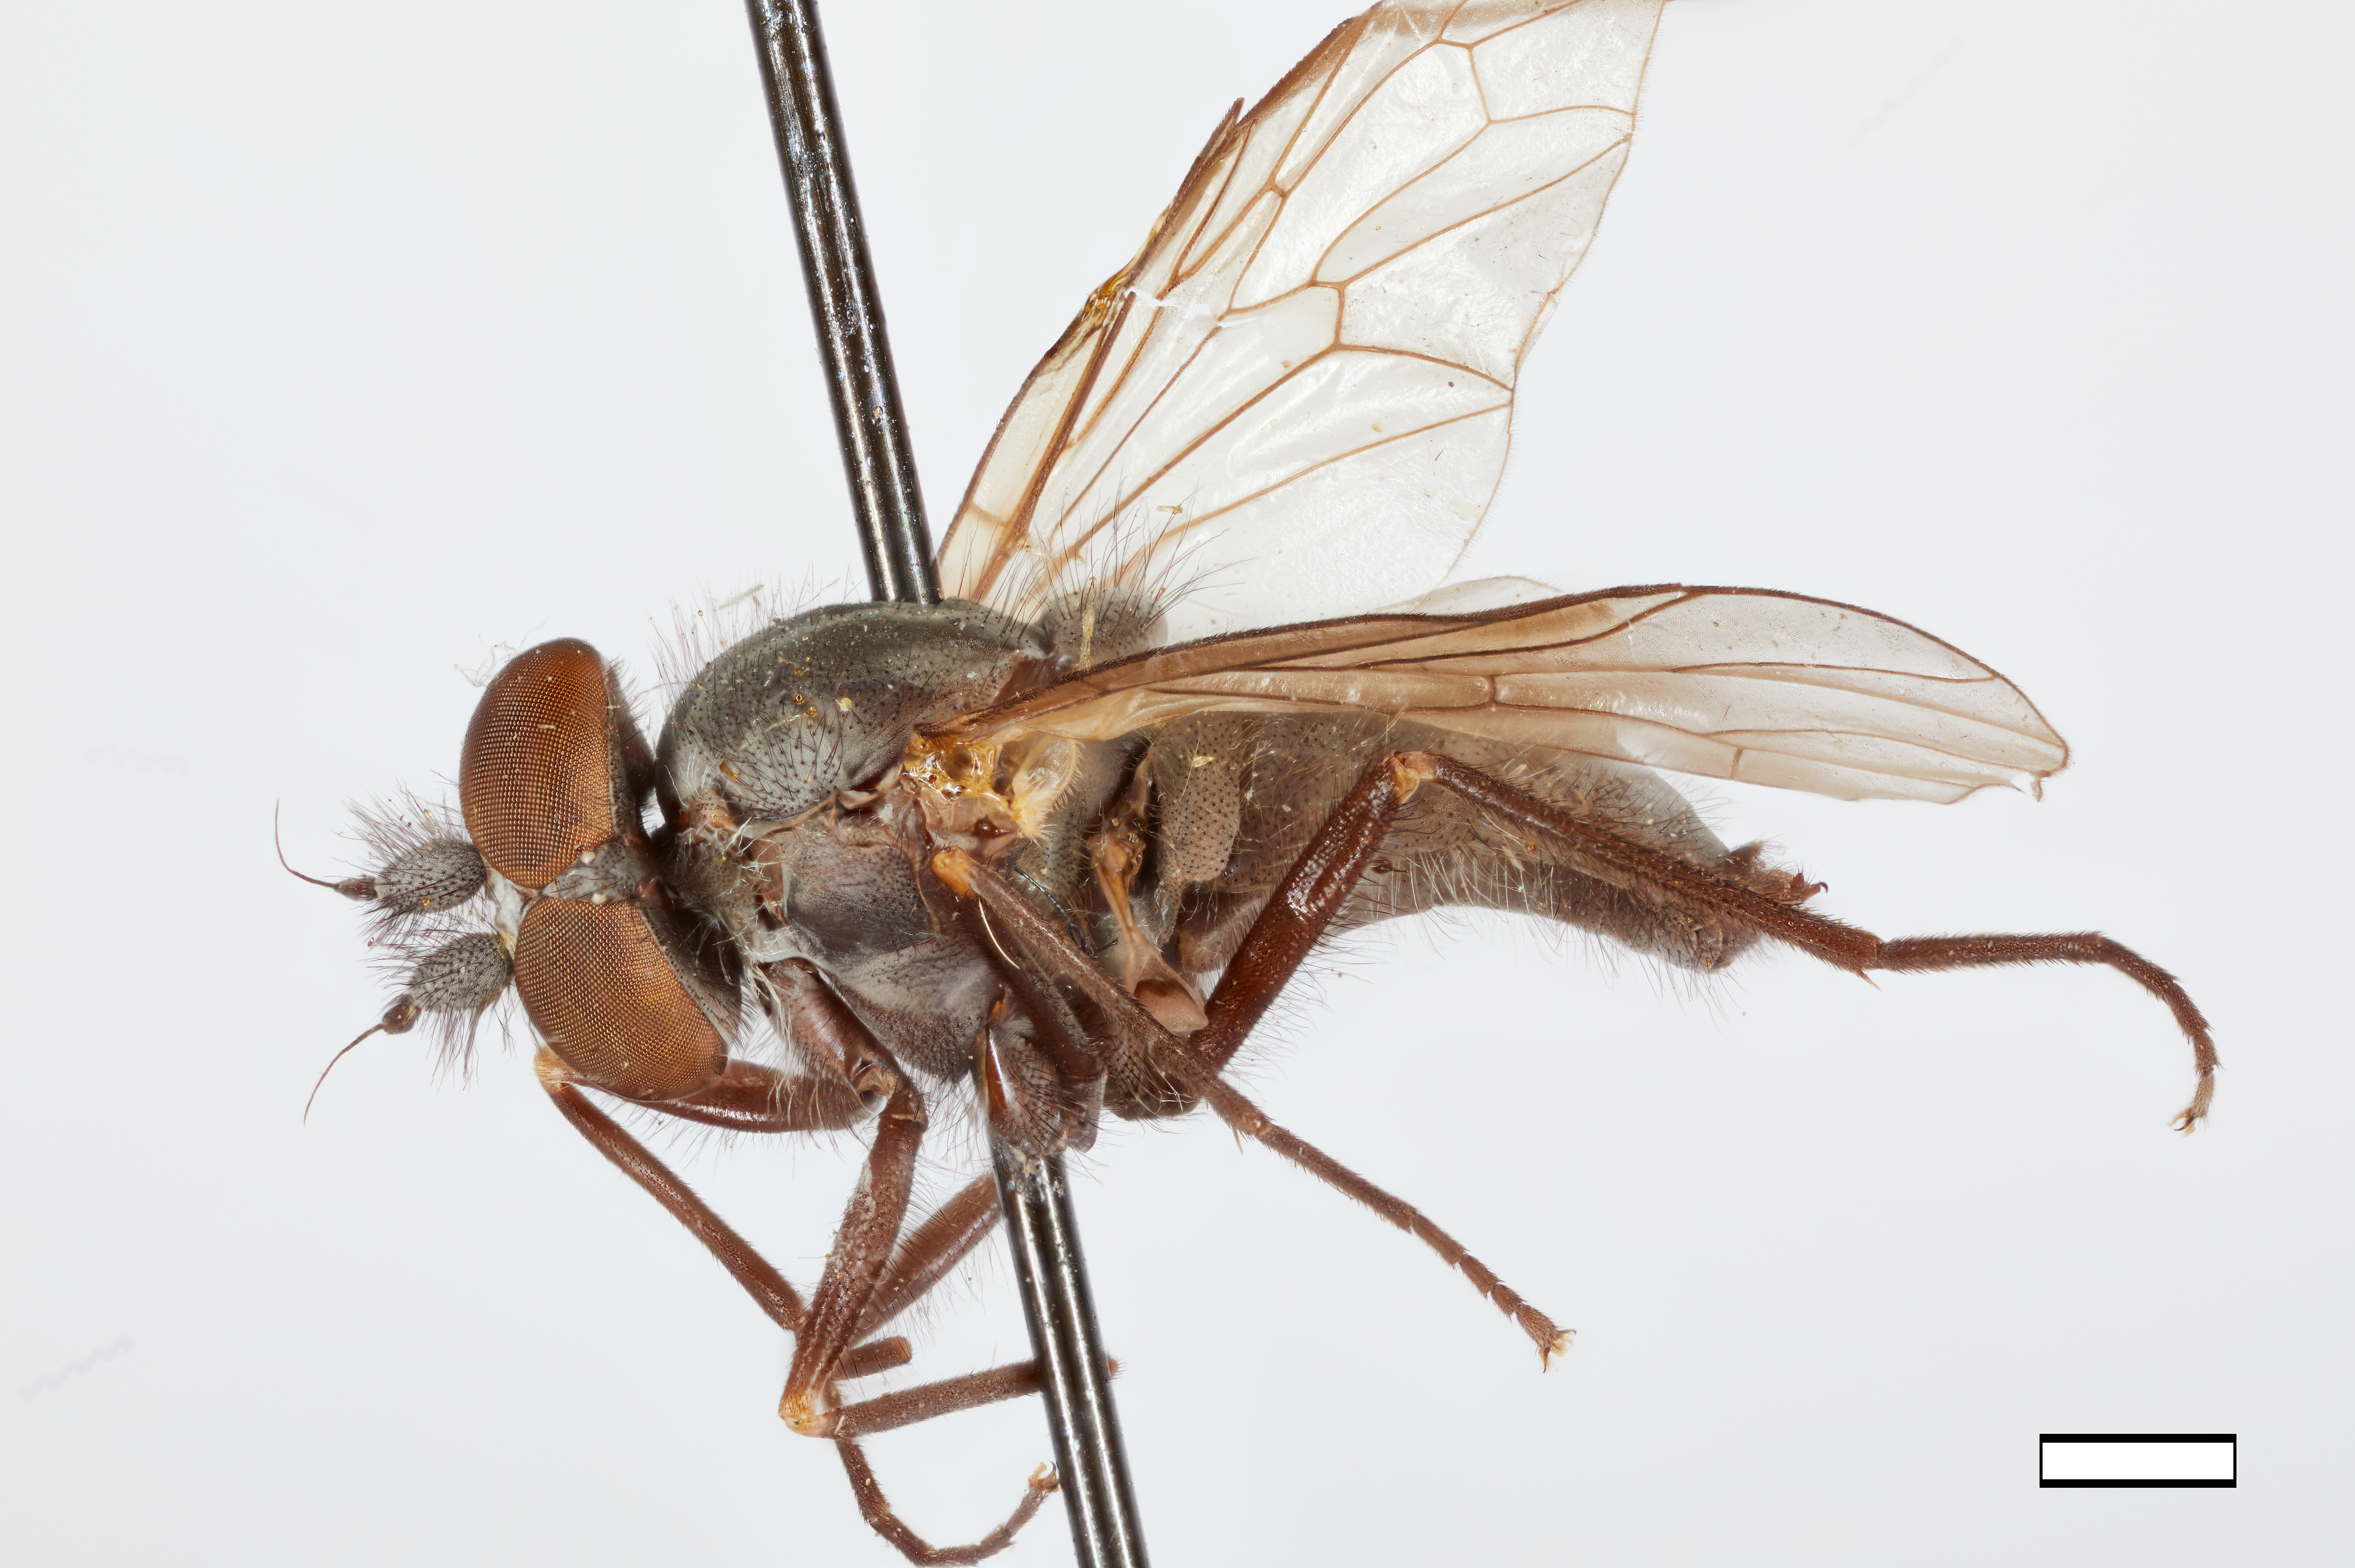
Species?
Symphoromyia montana
